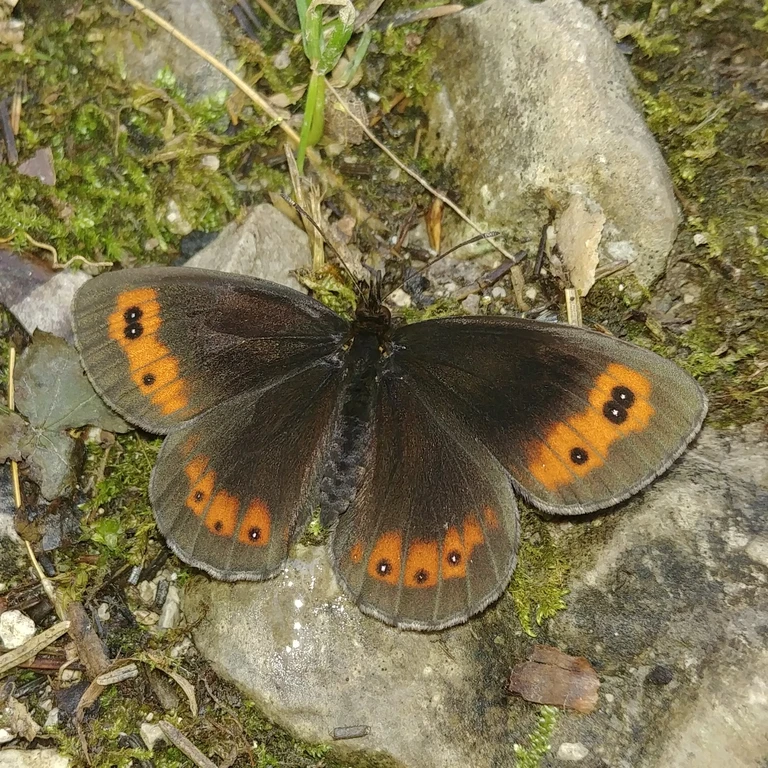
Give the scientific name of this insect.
Erebia aethiops
